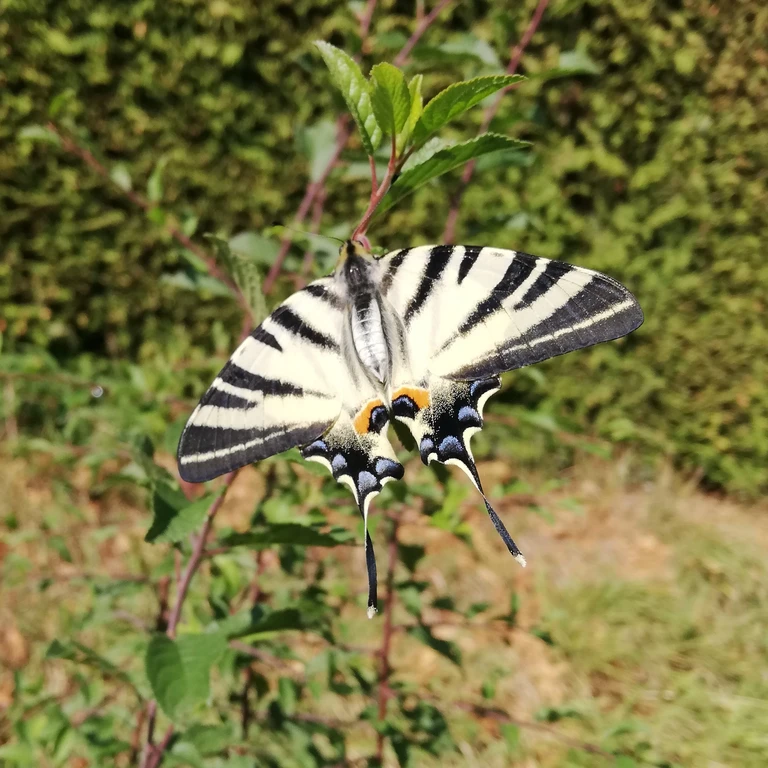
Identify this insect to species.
Iphiclides podalirius
